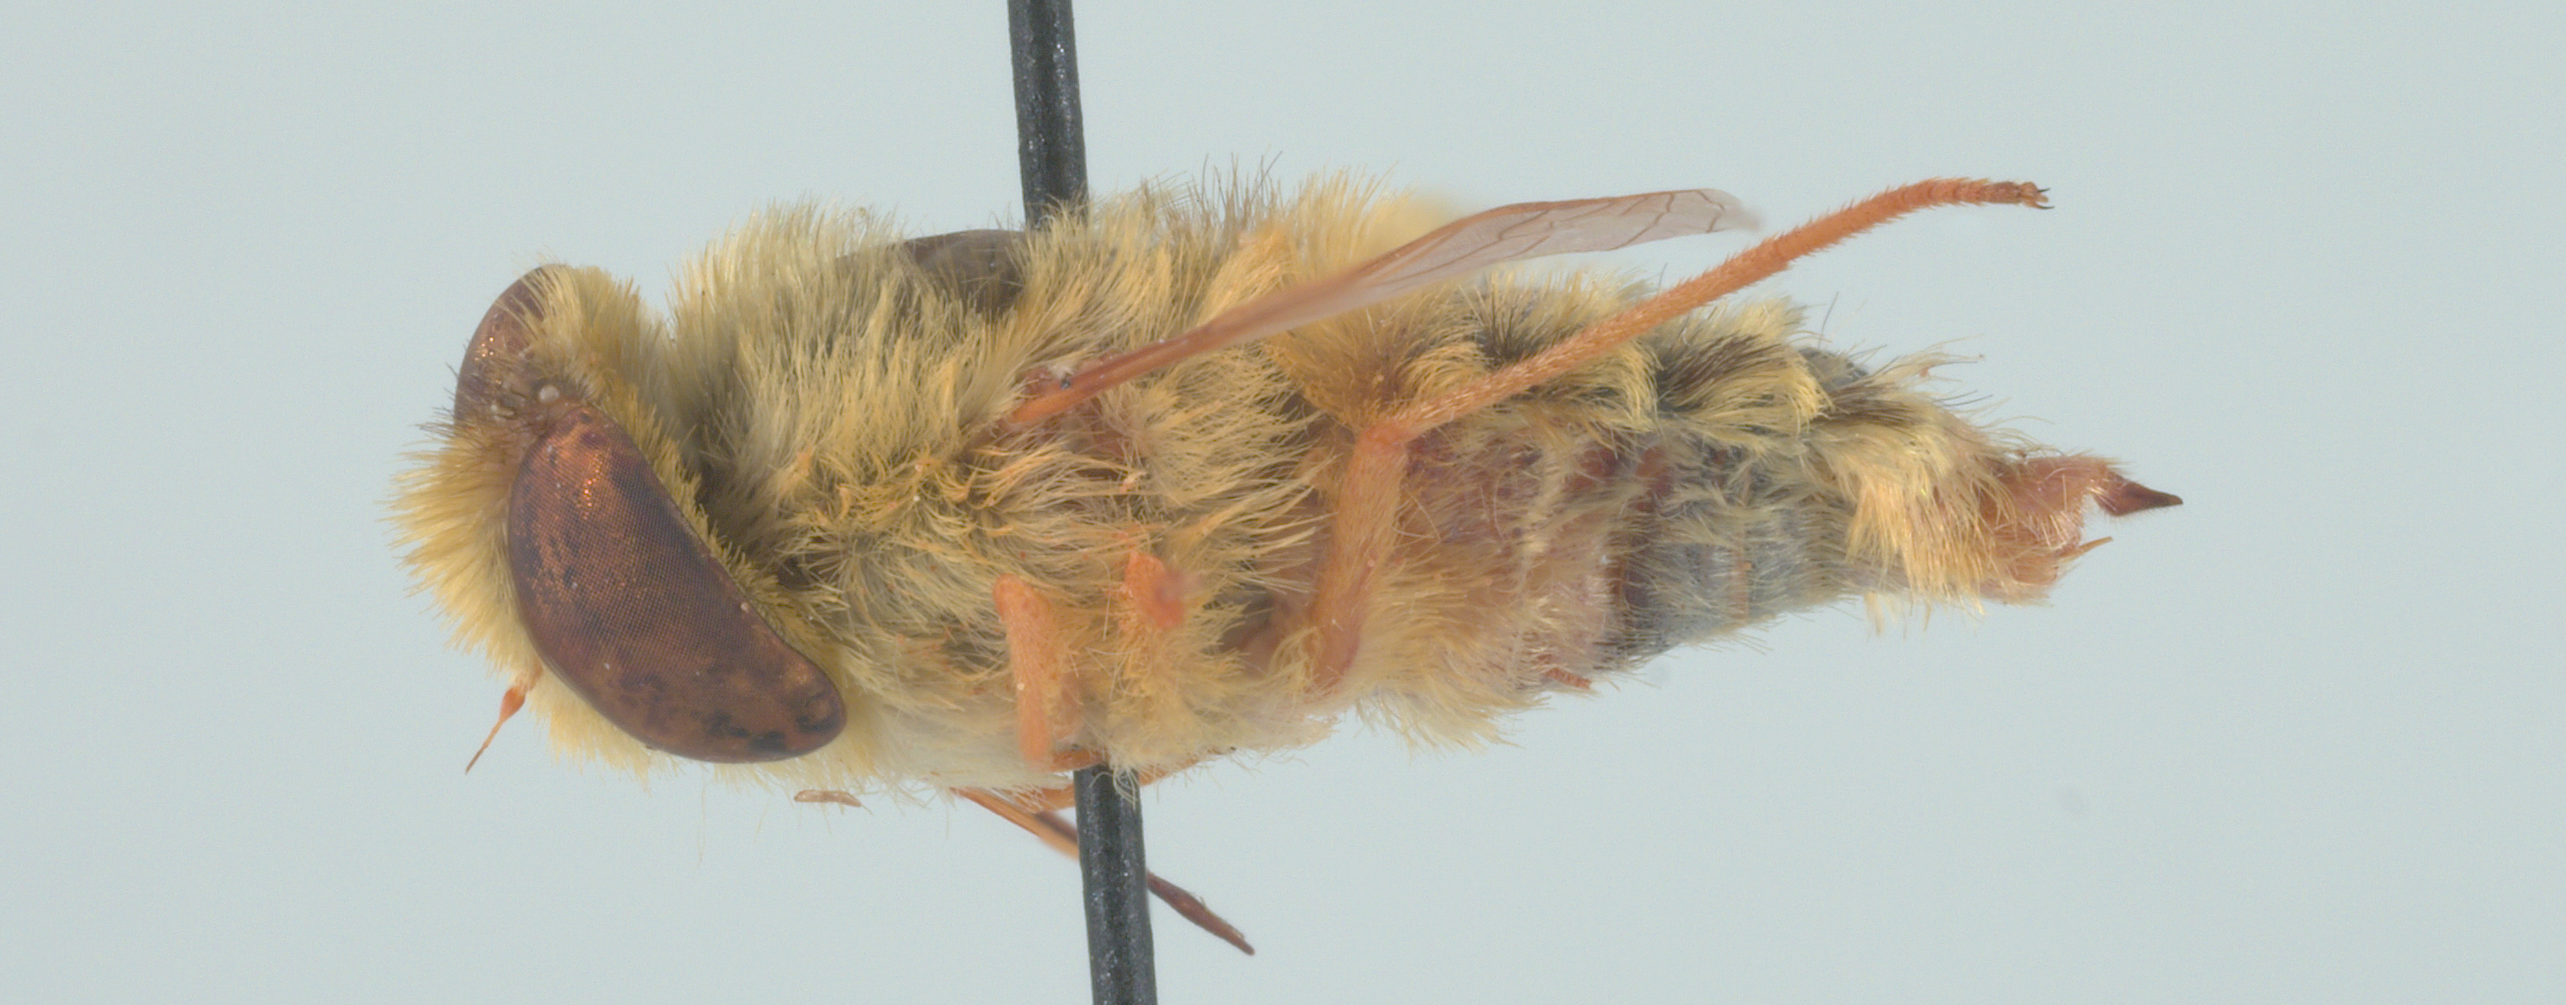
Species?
Neorhynchocephalus sulphureus
